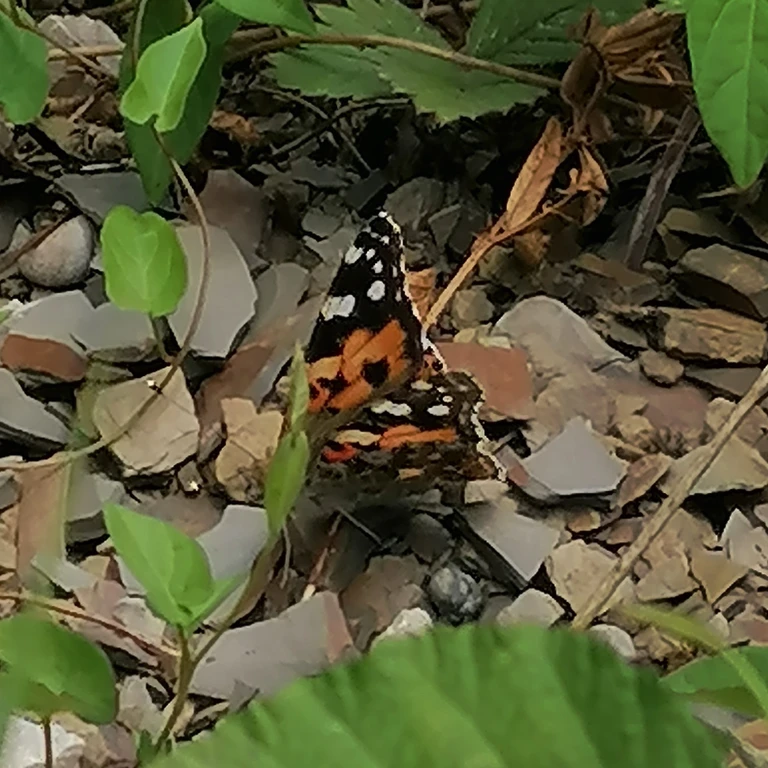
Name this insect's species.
Vanessa cardui
